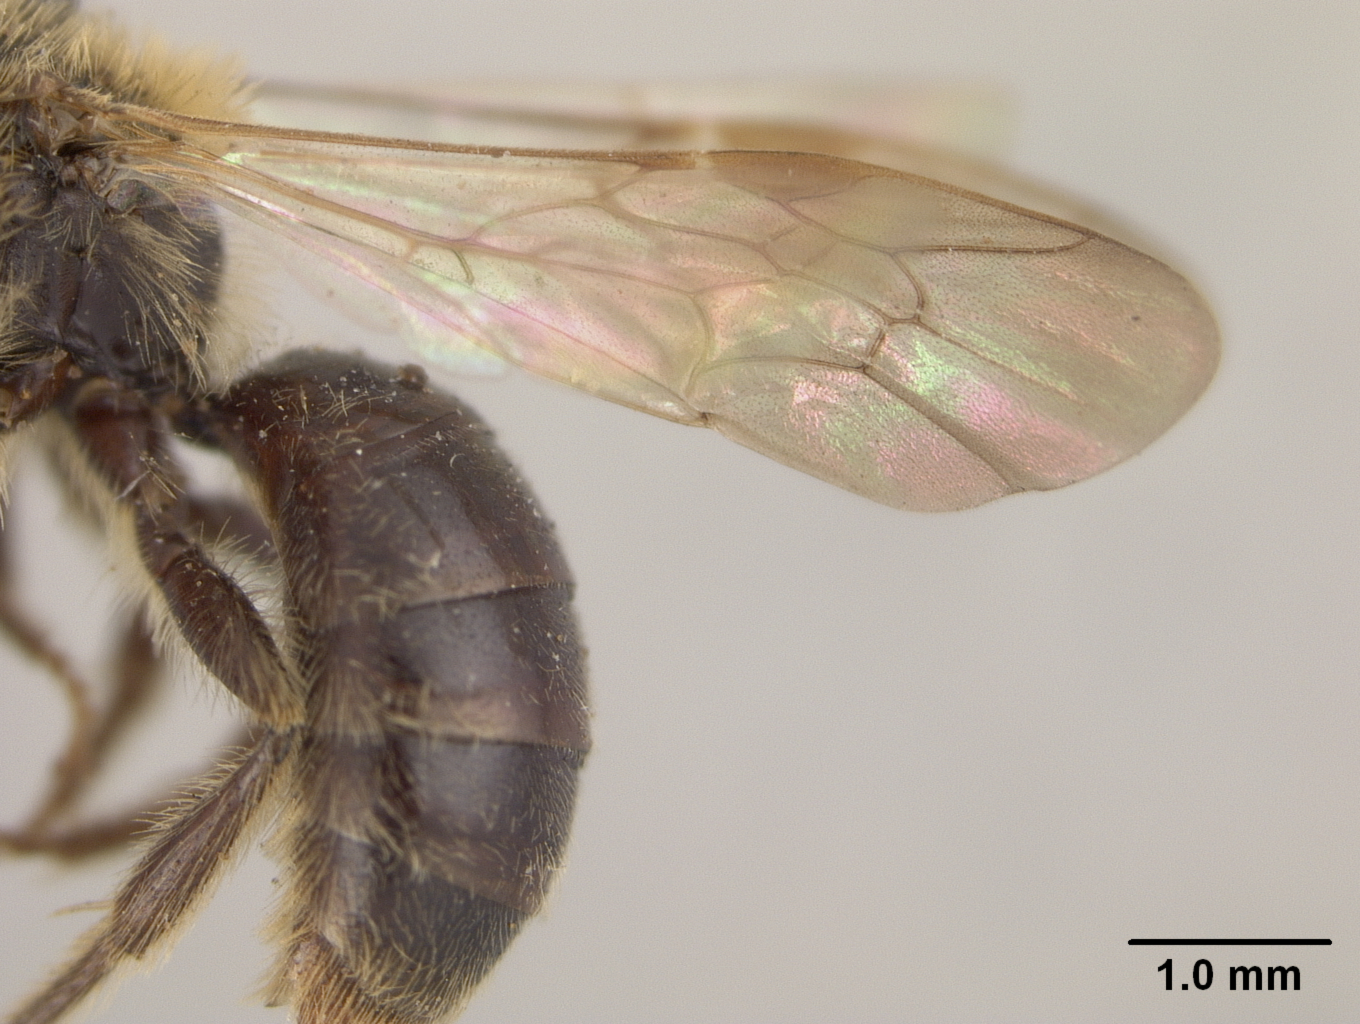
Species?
Andrena cerebrata
